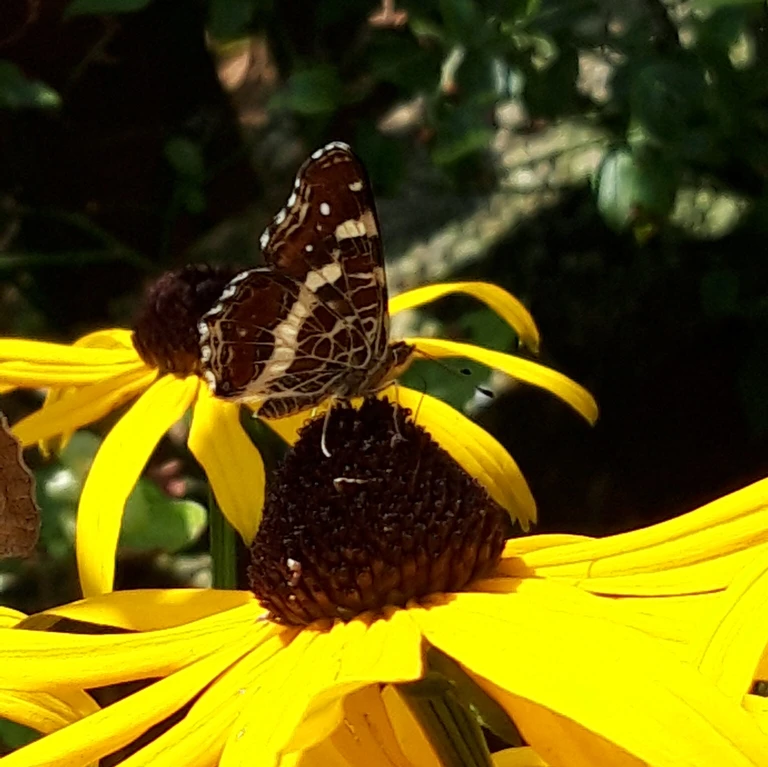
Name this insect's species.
Araschnia levana
